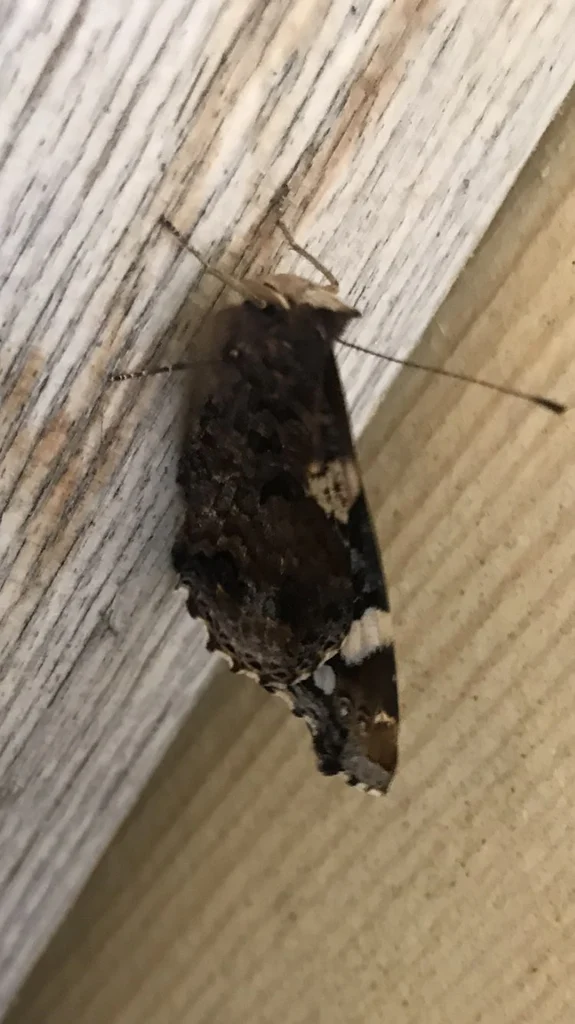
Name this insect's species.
Vanessa atalanta
